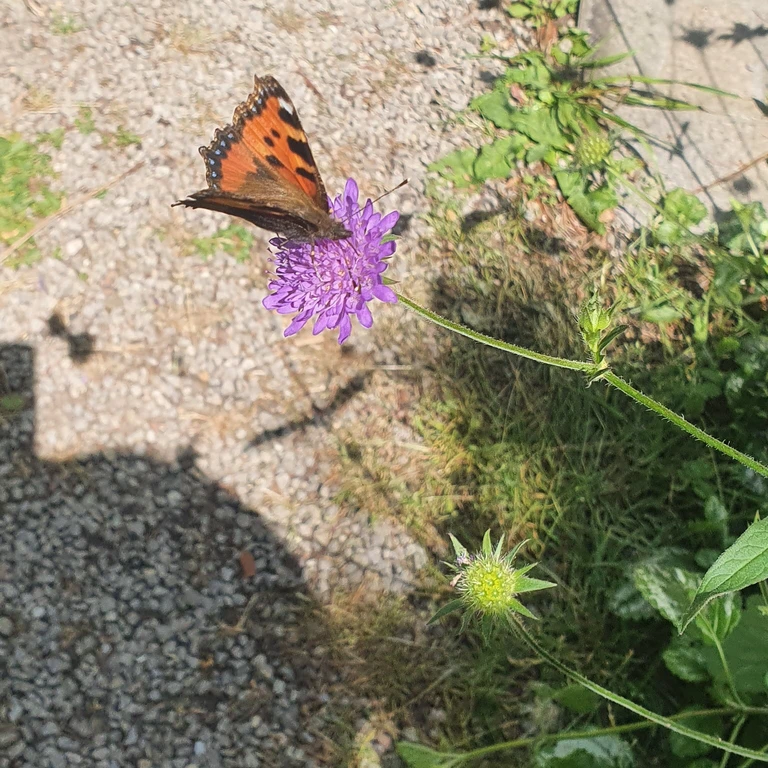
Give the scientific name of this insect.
Aglais urticae
